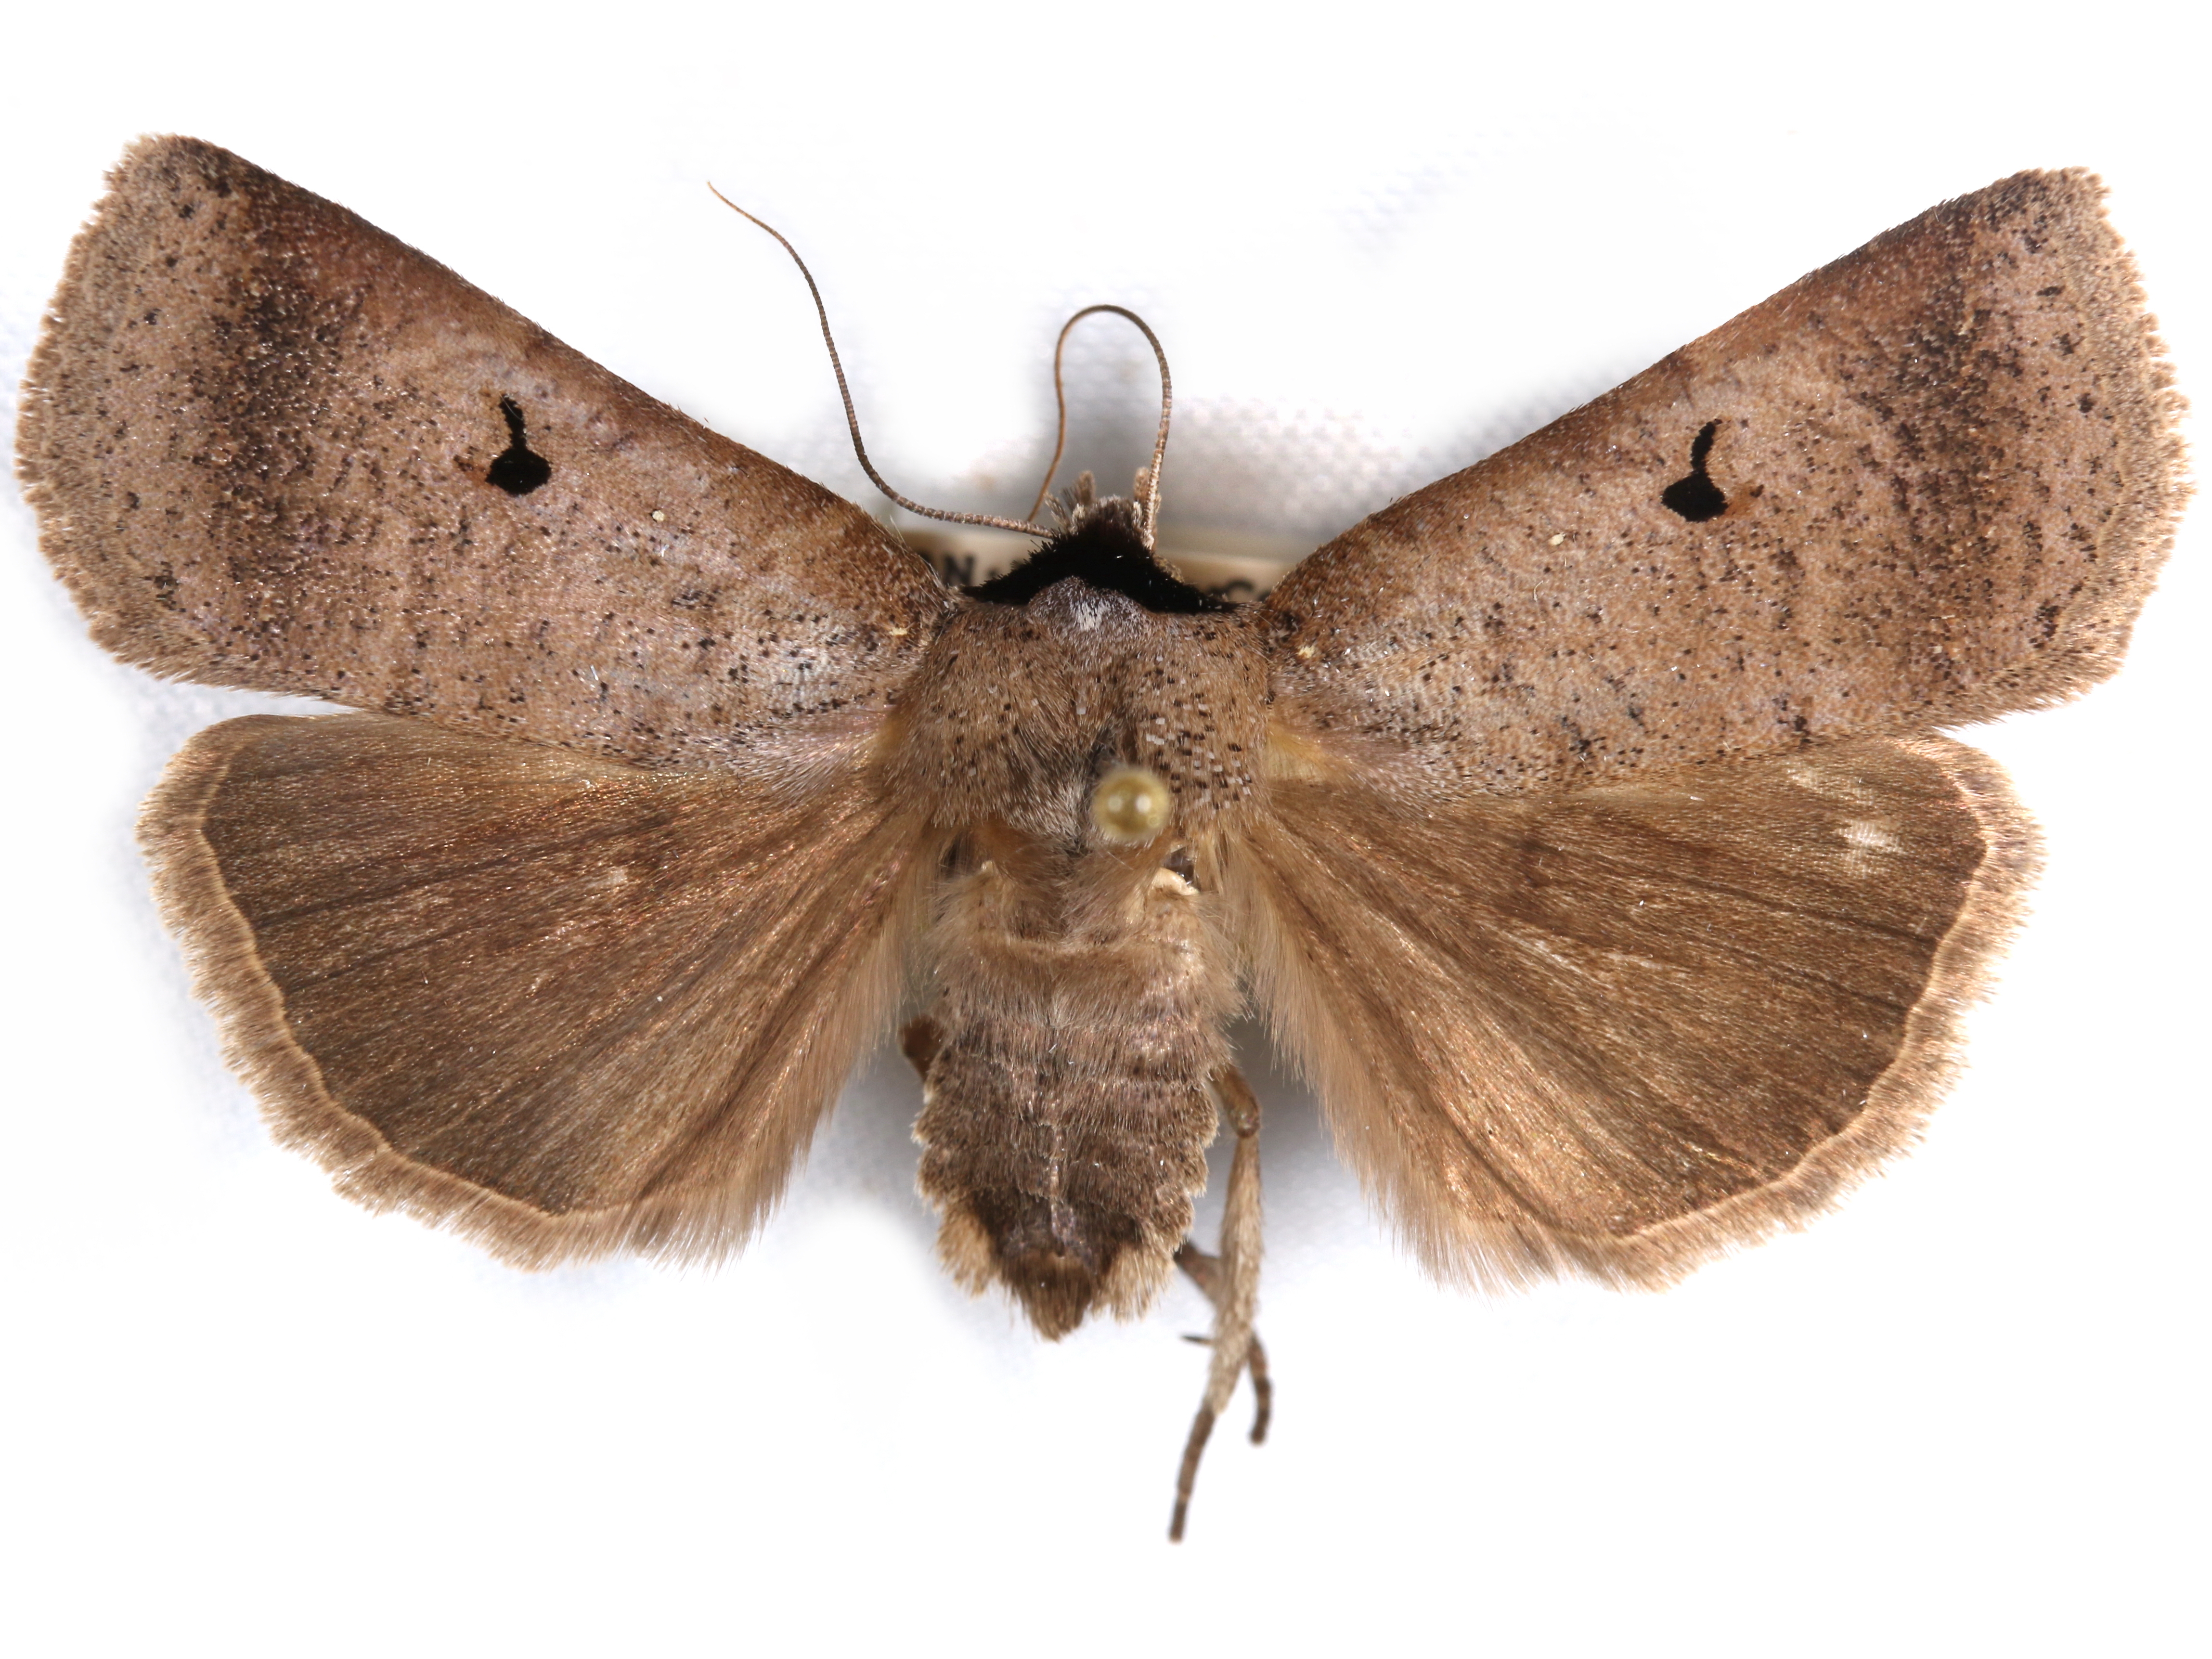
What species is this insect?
Asticta recta
